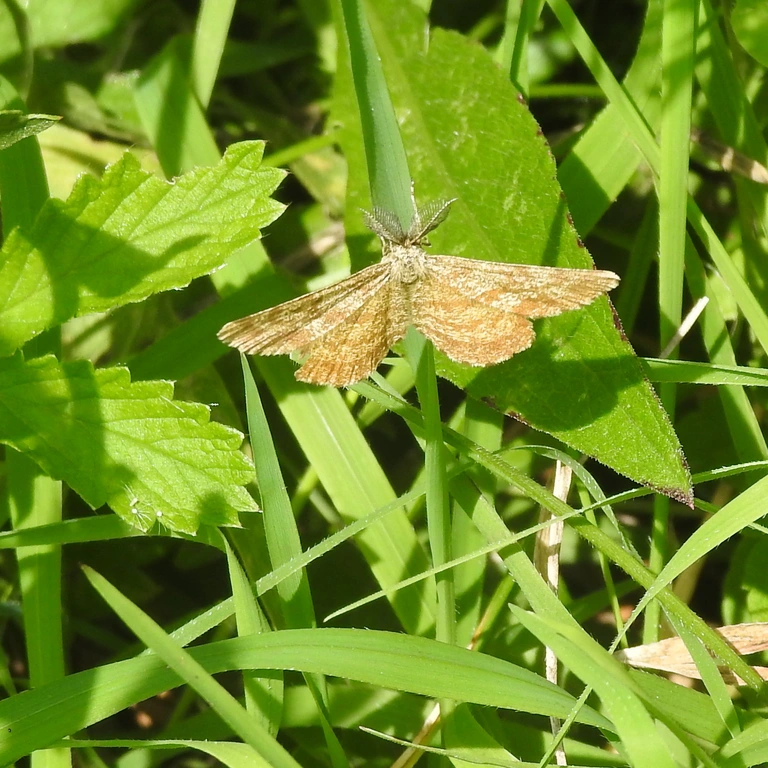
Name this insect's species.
Ematurga atomaria
